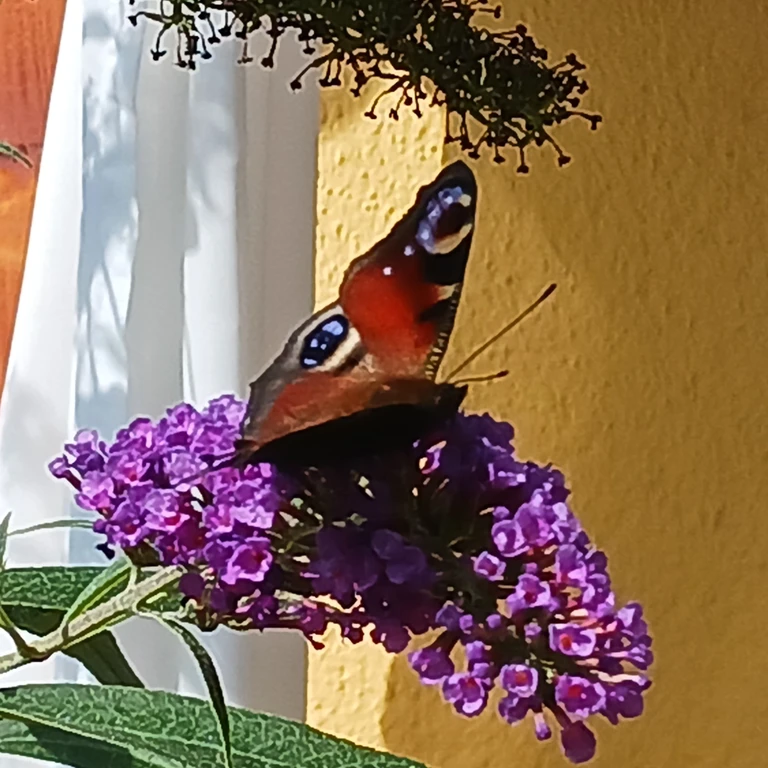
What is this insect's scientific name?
Aglais io
